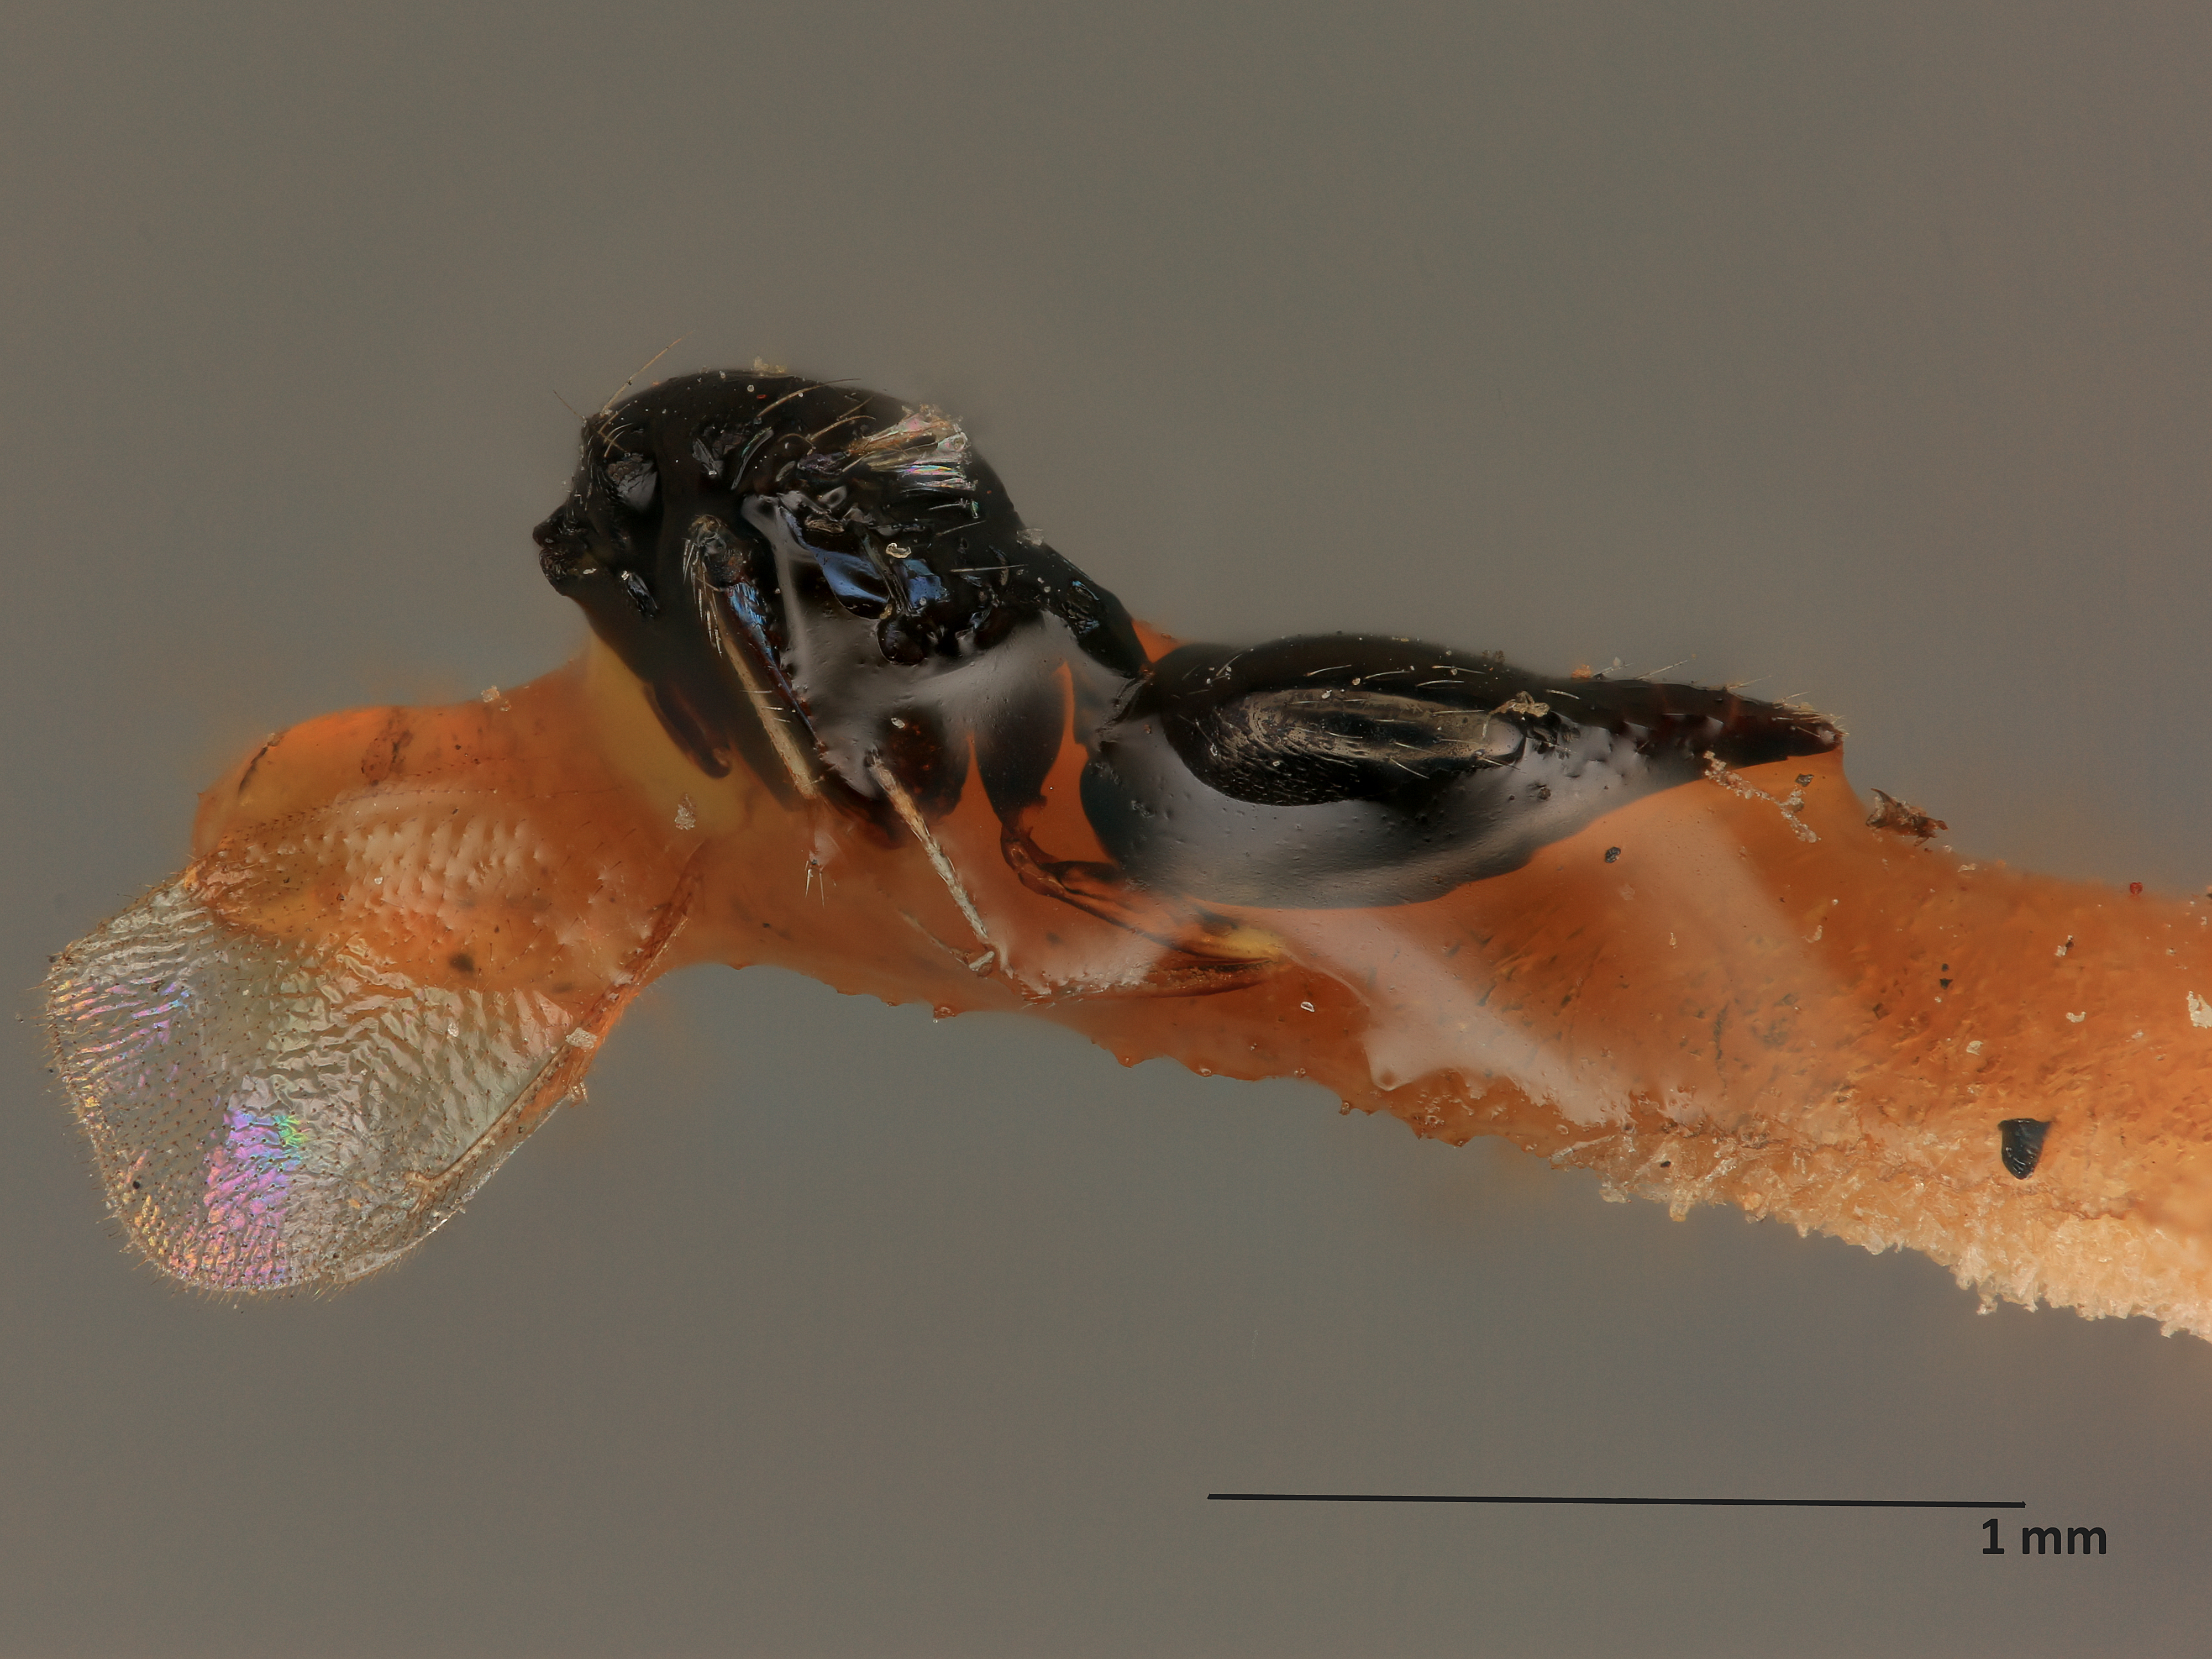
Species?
Pseudomphale ancylae
